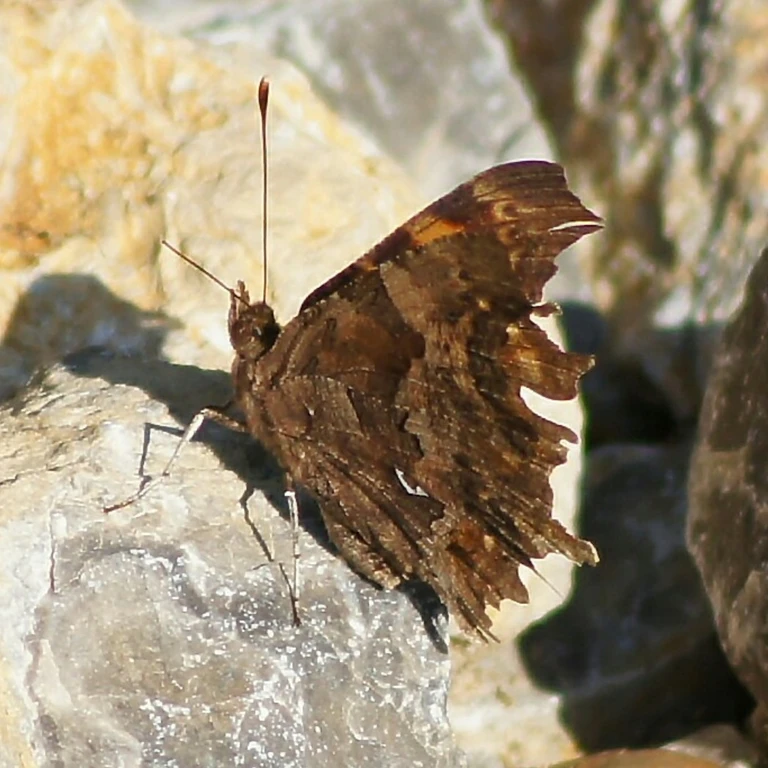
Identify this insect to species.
Polygonia c-album
